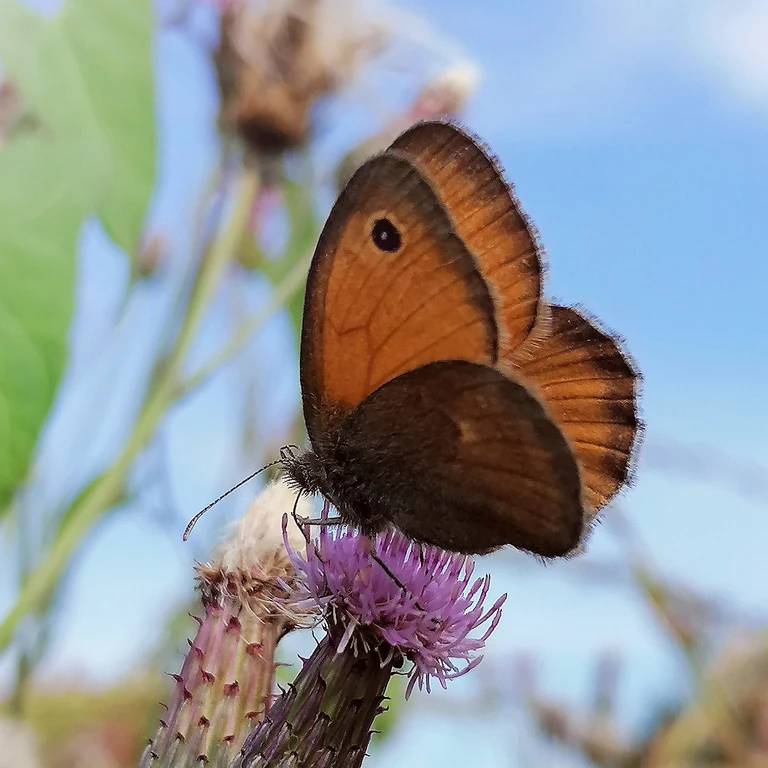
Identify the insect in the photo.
Coenonympha pamphilus
